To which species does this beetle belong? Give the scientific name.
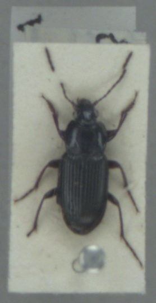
Pterostichus vernalis
